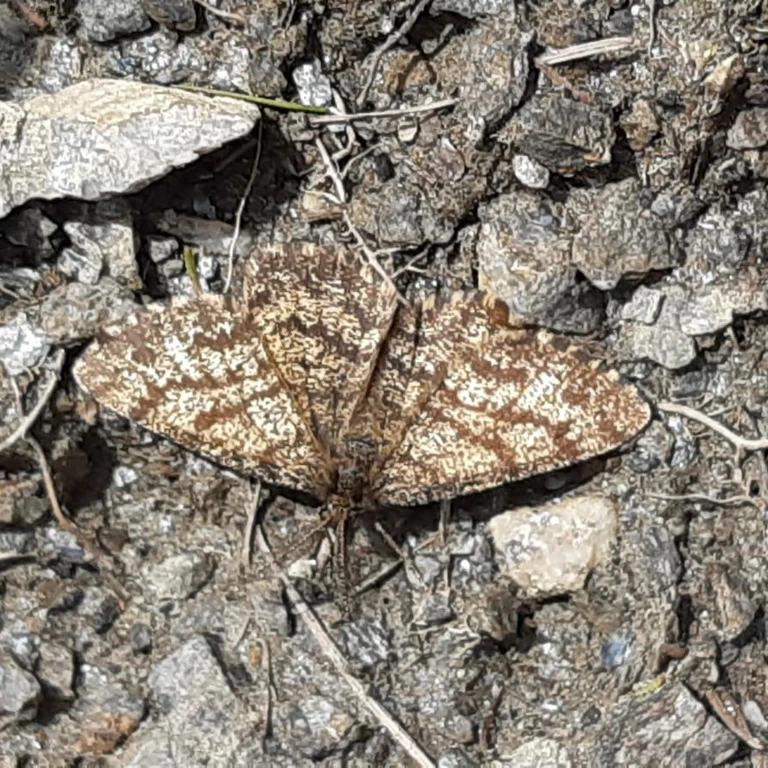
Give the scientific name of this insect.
Ematurga atomaria
